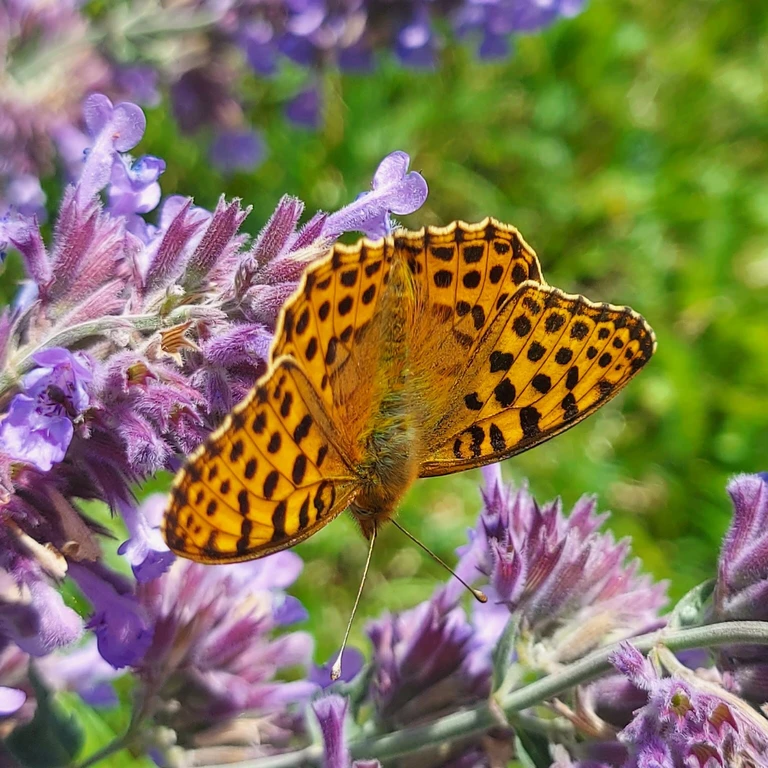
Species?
Issoria lathonia
